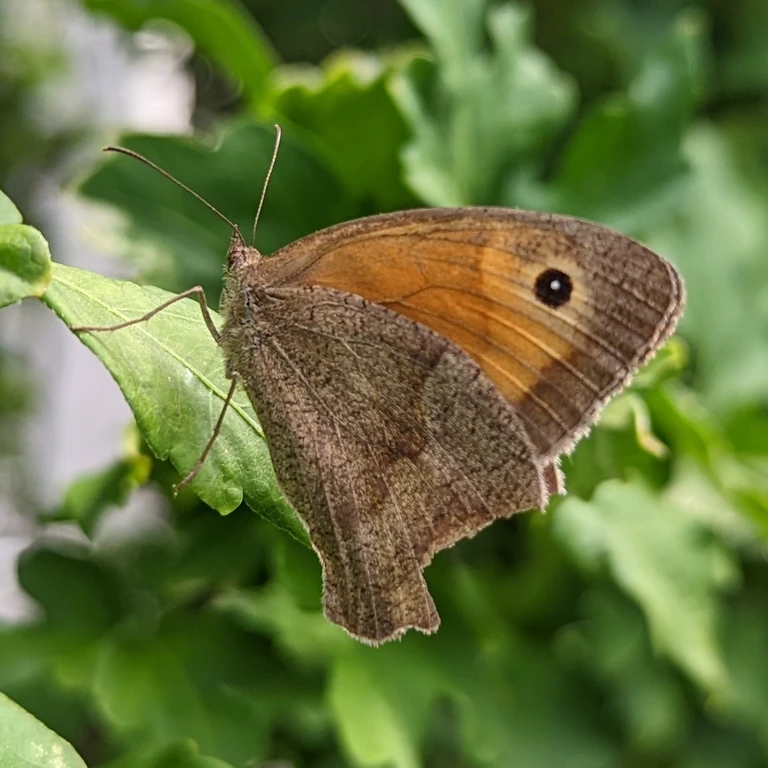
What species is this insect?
Maniola jurtina
